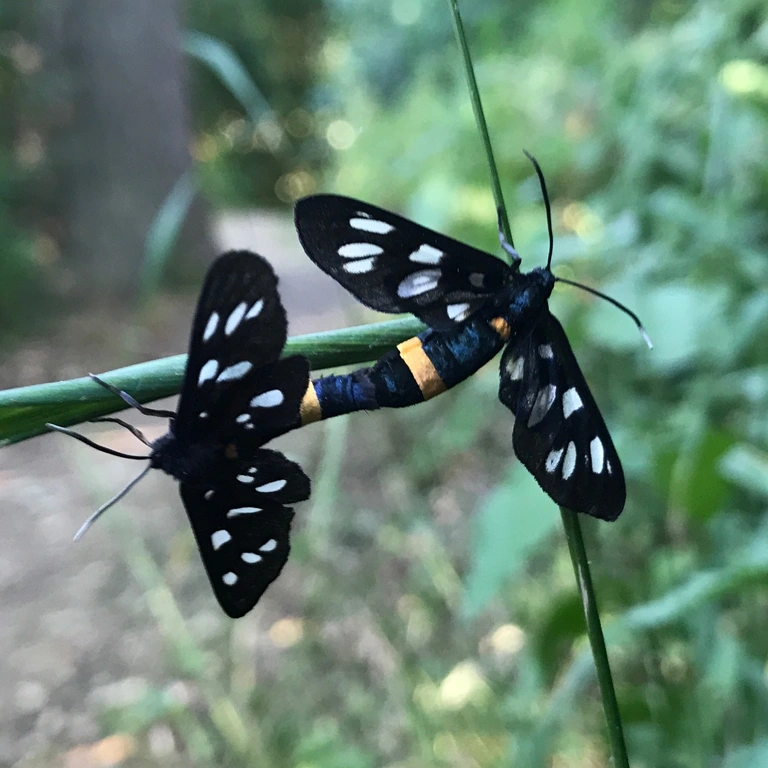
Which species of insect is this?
Amata phegea
